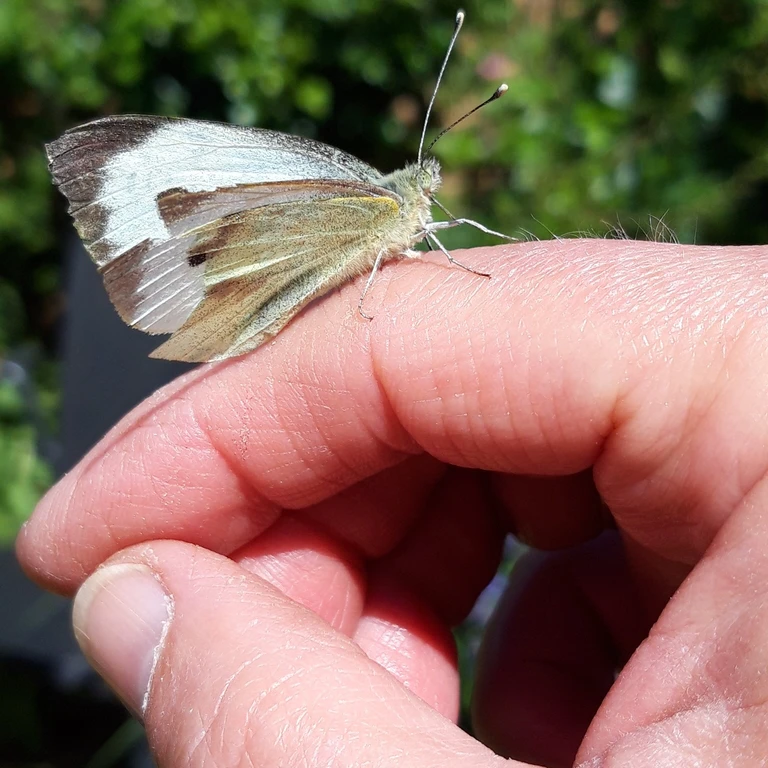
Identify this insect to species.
Pieris brassicae
